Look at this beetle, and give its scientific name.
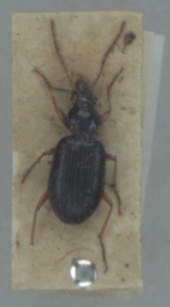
Paranchus albipes
